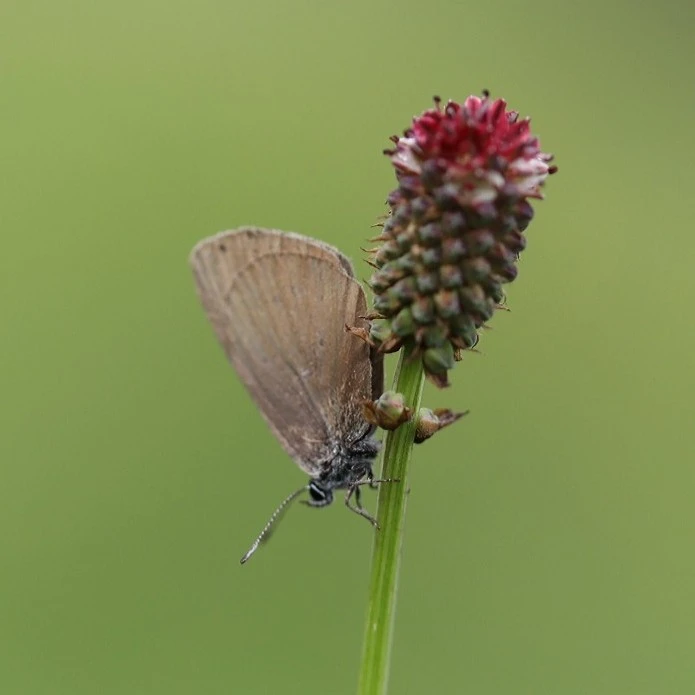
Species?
Phengaris nausithous (also Maculinea nausithous)
